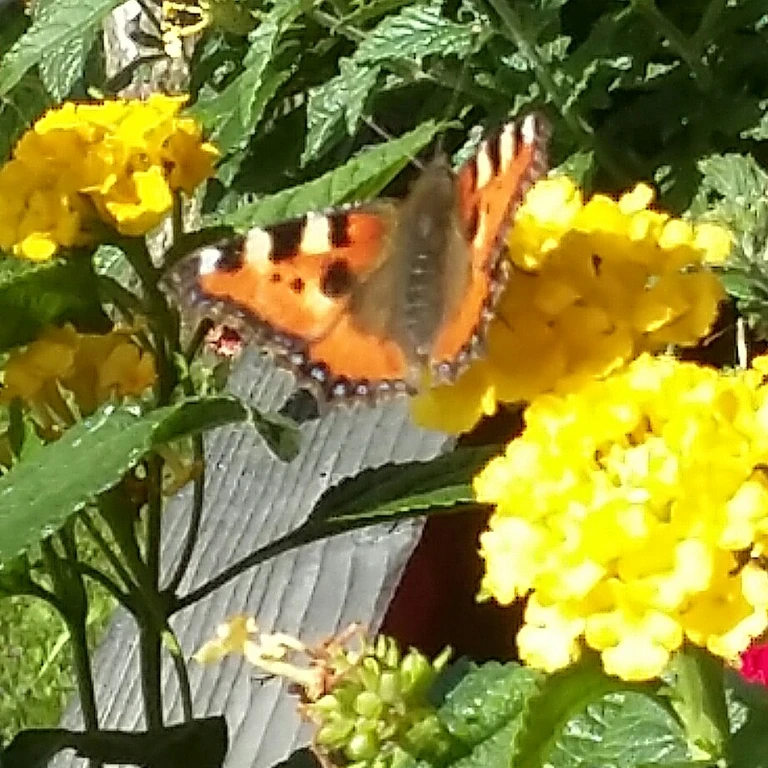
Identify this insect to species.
Aglais urticae
